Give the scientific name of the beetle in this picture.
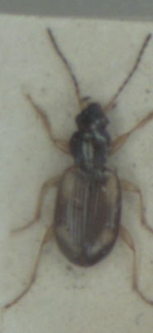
Bembidion tetracolum
